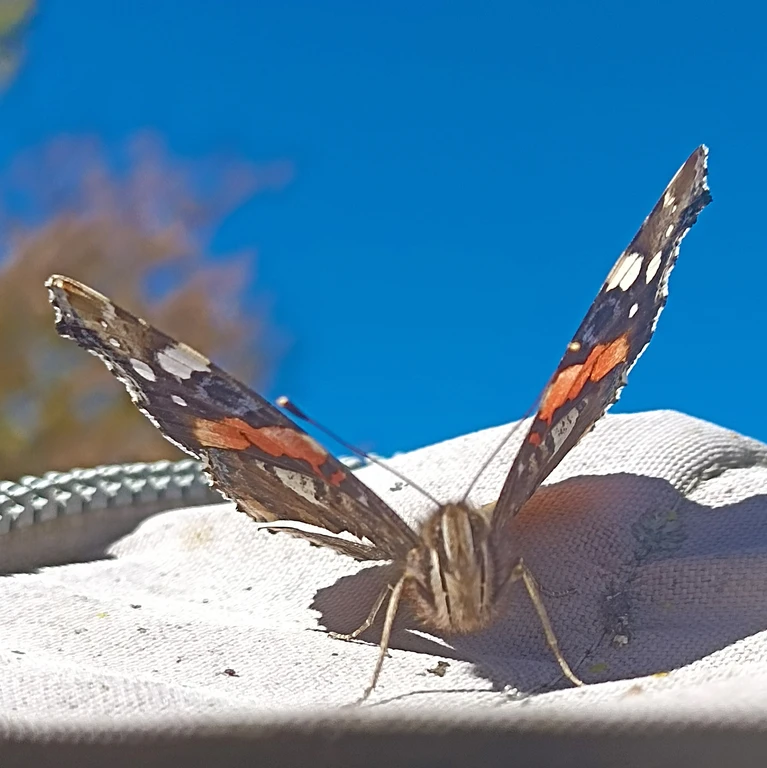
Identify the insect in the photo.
Vanessa atalanta
